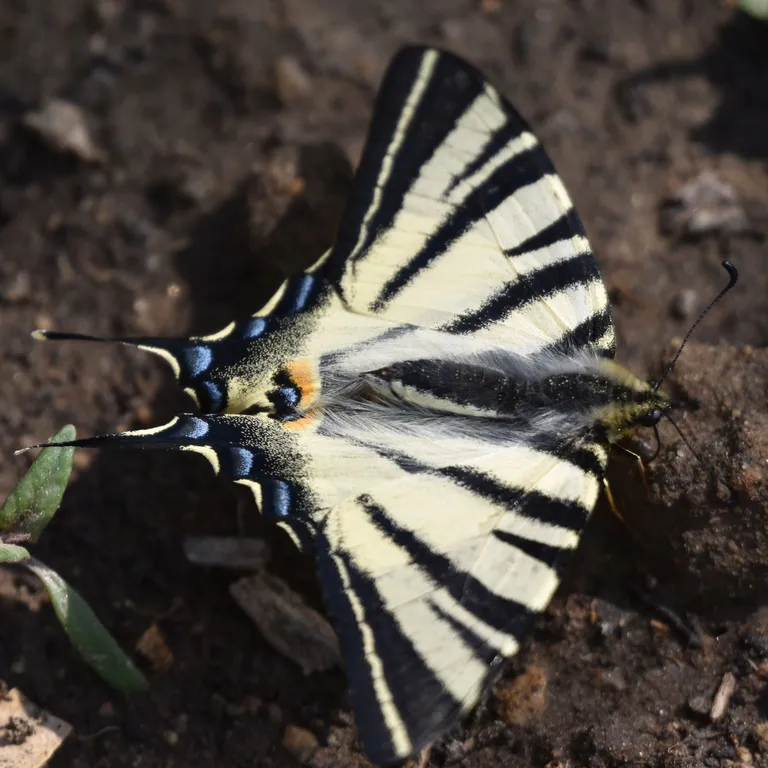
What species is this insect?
Iphiclides podalirius
